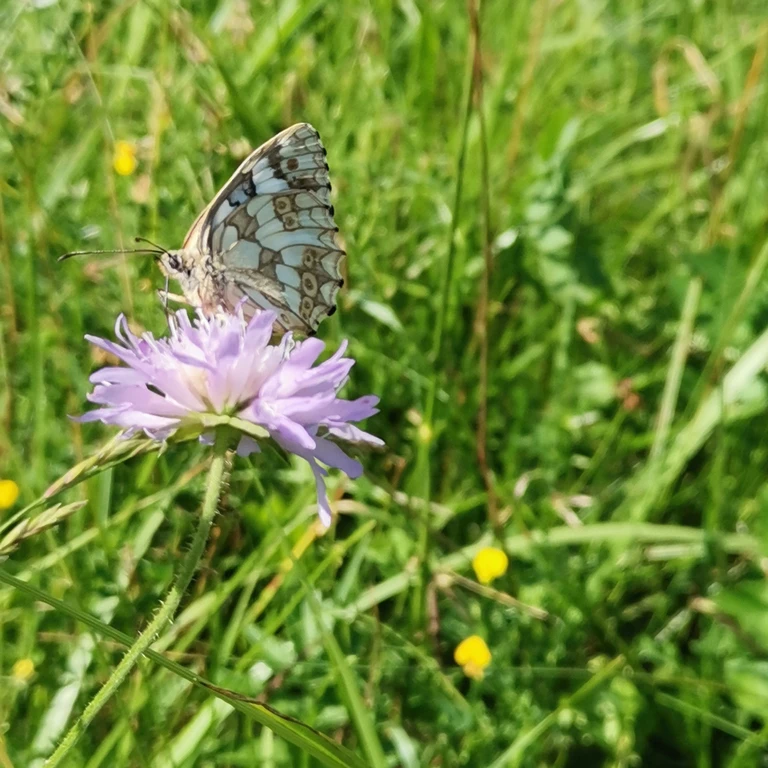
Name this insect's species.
Melanargia galathea
